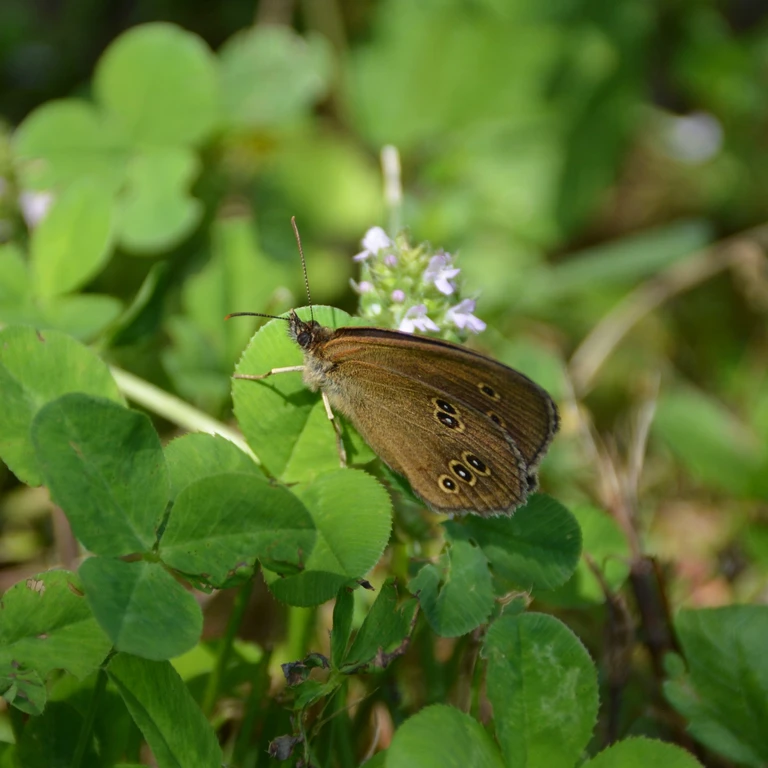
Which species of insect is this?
Aphantopus hyperantus
